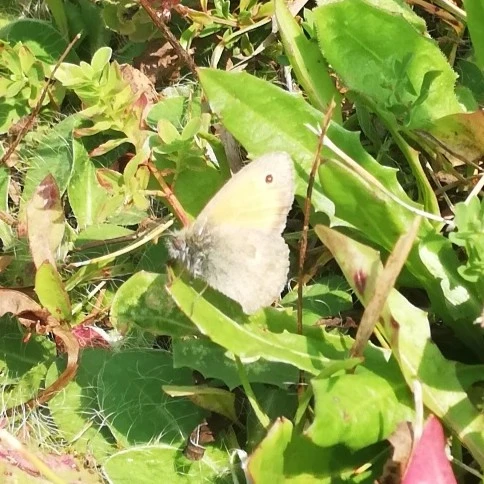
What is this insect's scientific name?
Coenonympha pamphilus
